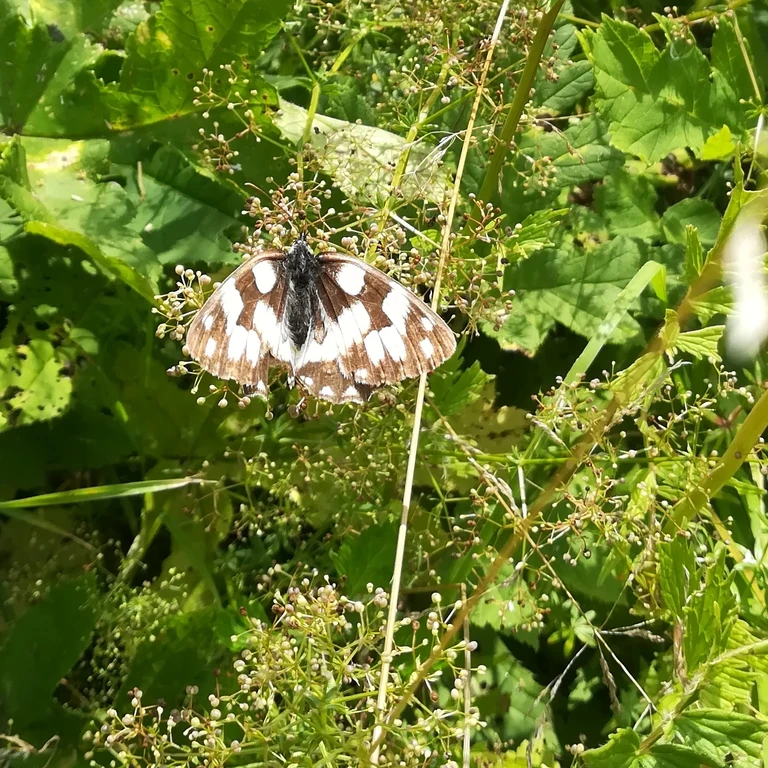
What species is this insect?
Melanargia galathea
